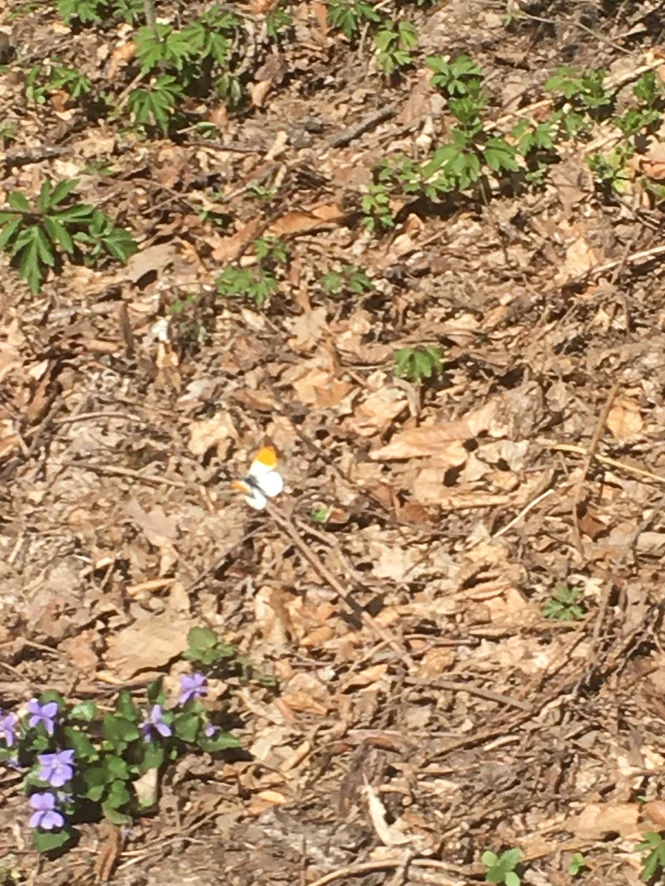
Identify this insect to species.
Anthocharis cardamines
